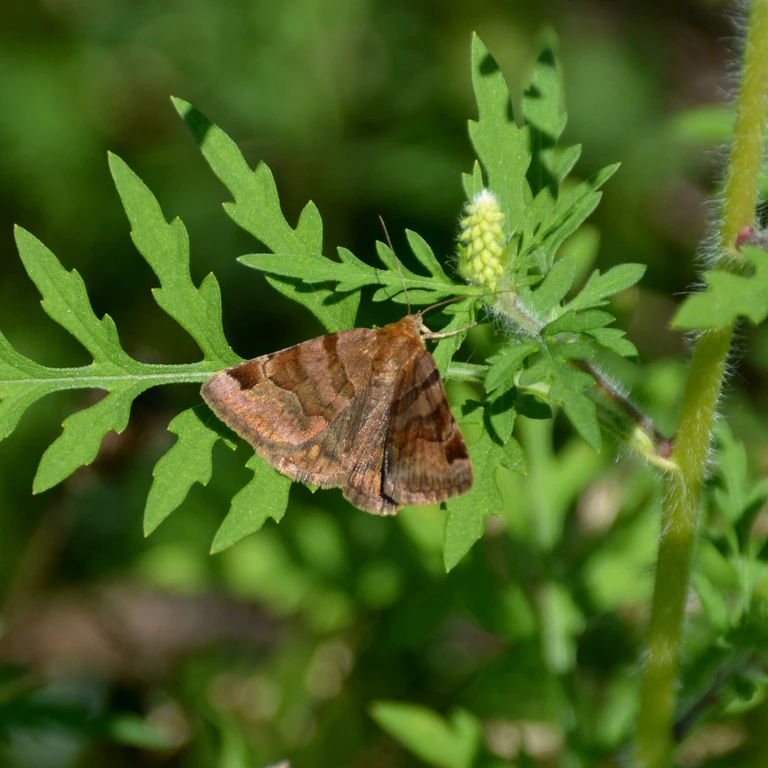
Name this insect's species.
Euclidia glyphica
